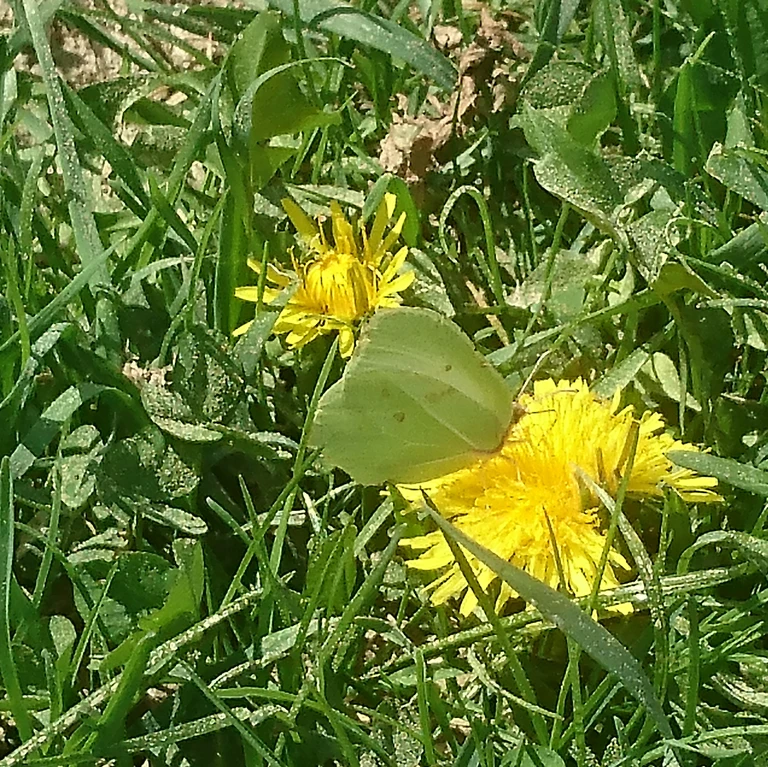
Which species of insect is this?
Gonepteryx rhamni
